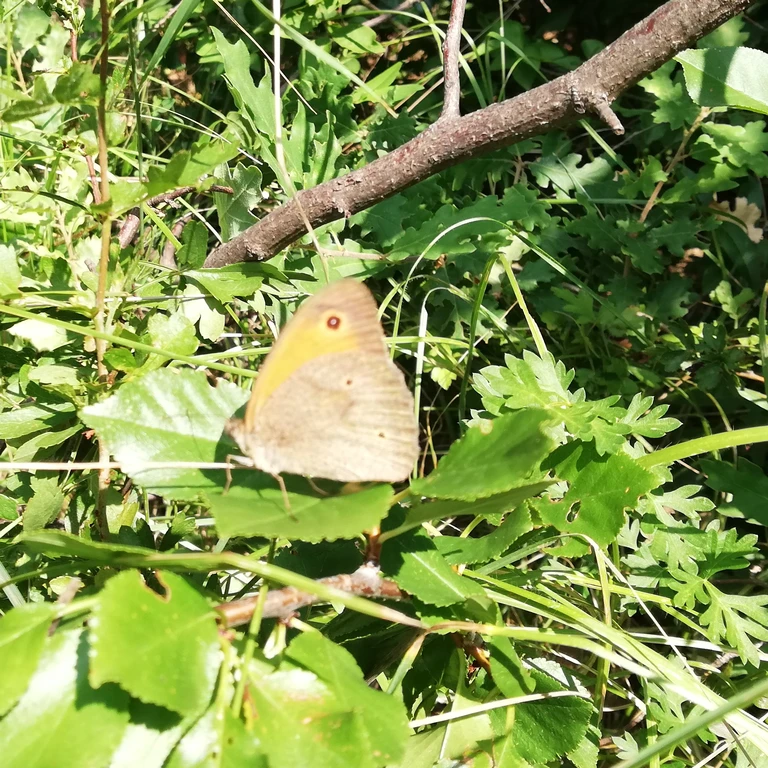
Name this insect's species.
Maniola jurtina
